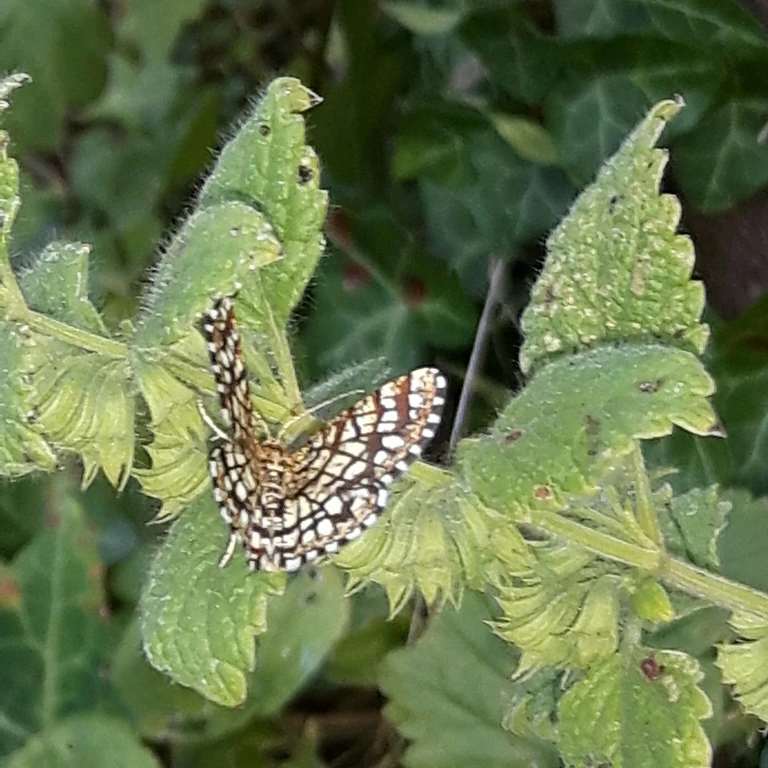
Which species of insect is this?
Chiasmia clathrata
